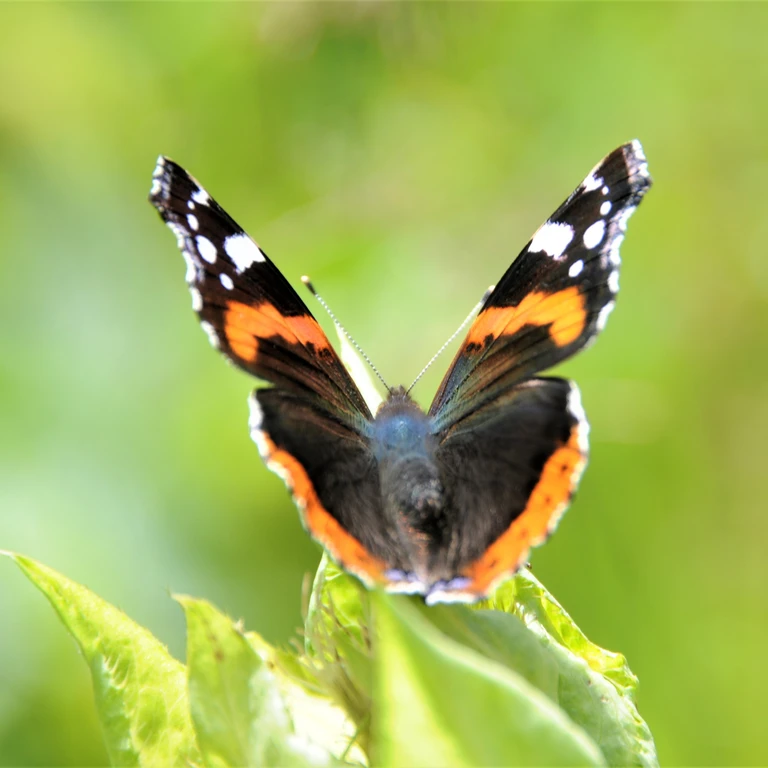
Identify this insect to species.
Vanessa atalanta
